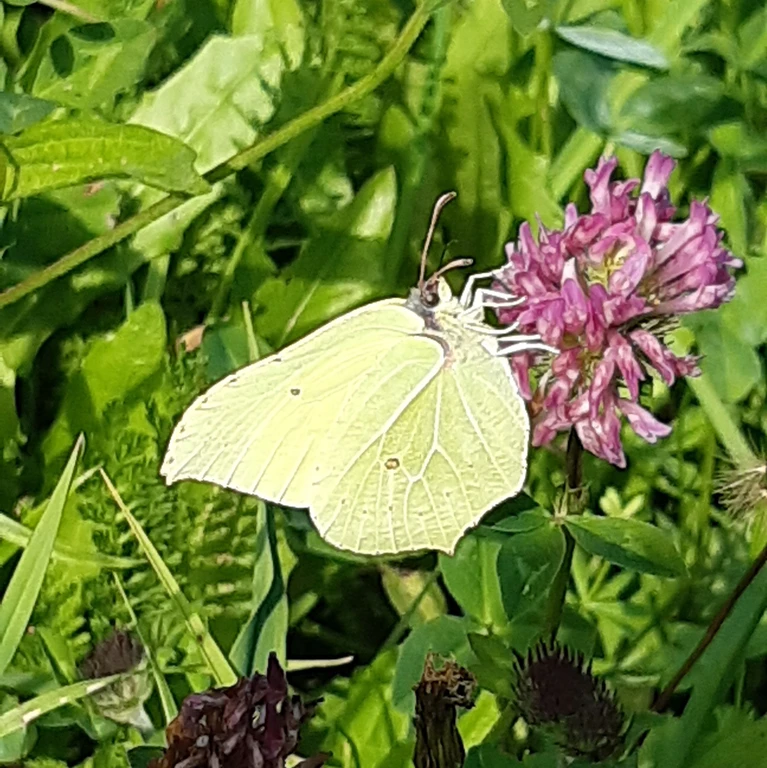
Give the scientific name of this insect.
Gonepteryx rhamni
